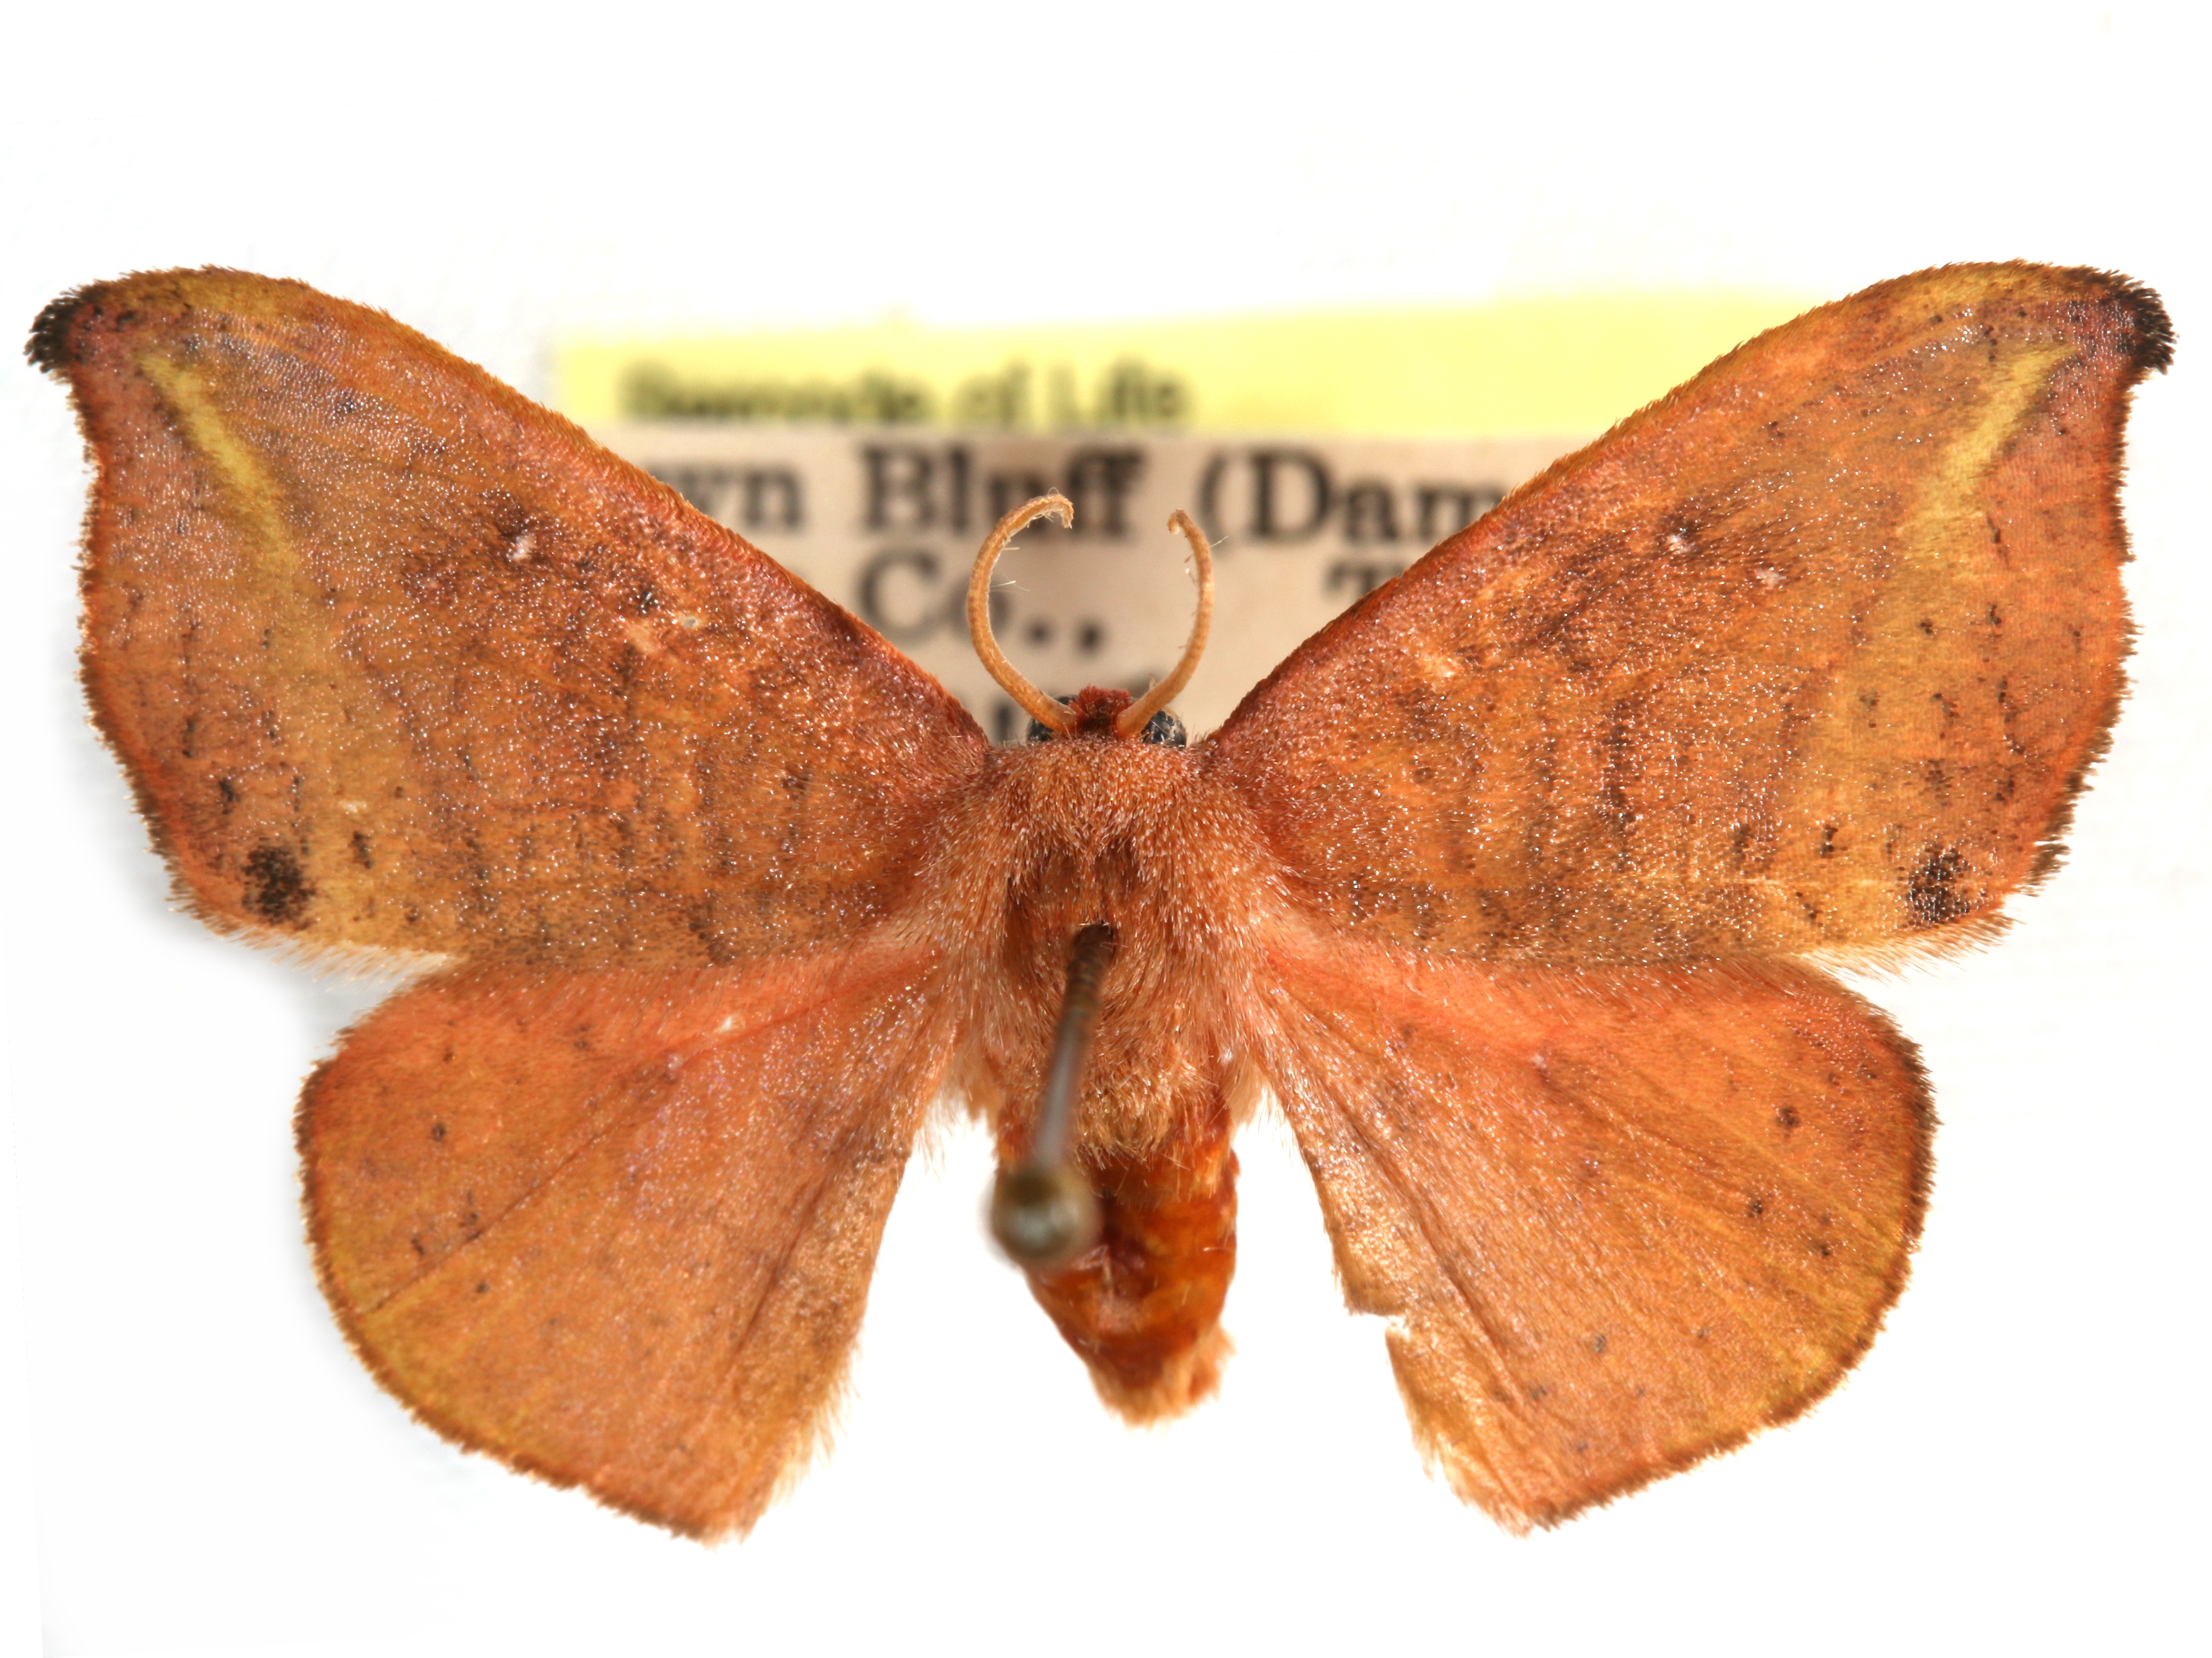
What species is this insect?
Oreta rosea
